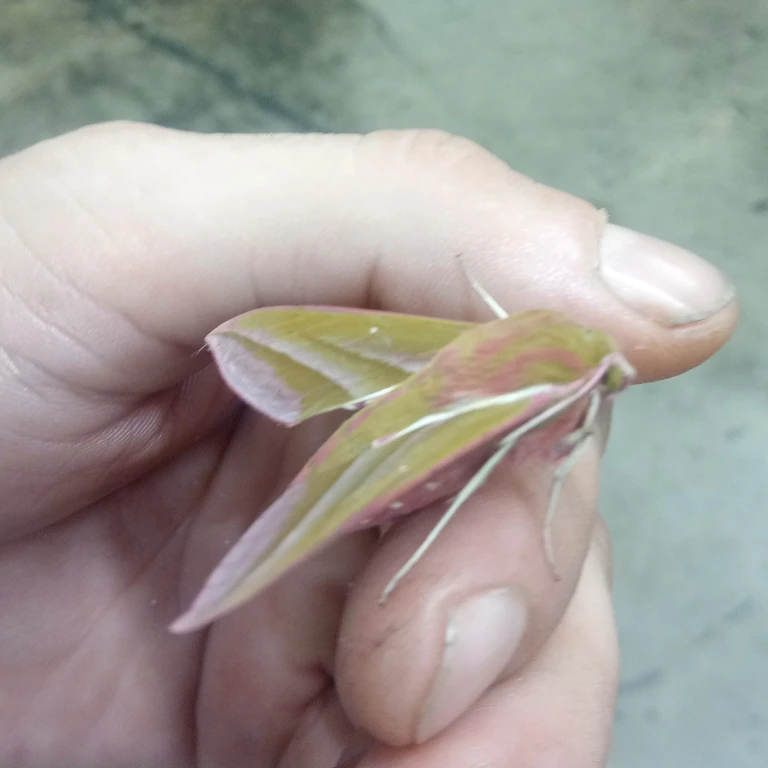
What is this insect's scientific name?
Deilephila elpenor
